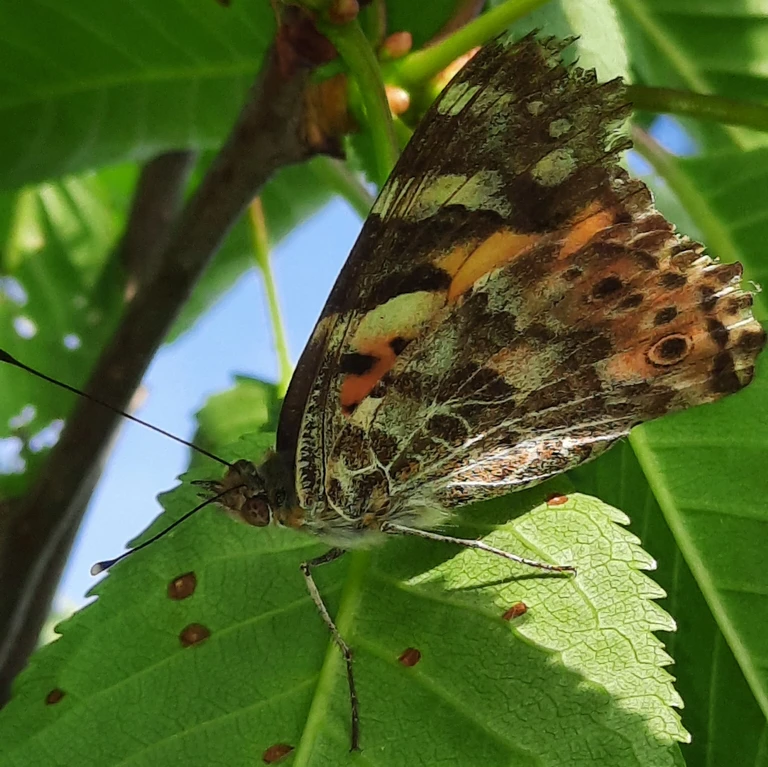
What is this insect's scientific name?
Vanessa cardui
